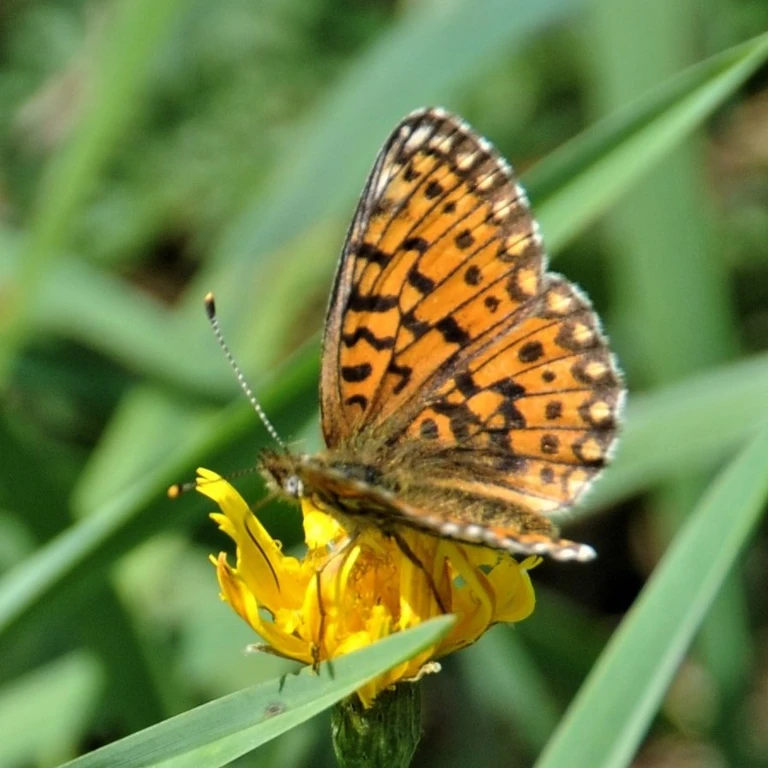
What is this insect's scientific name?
Boloria selene
